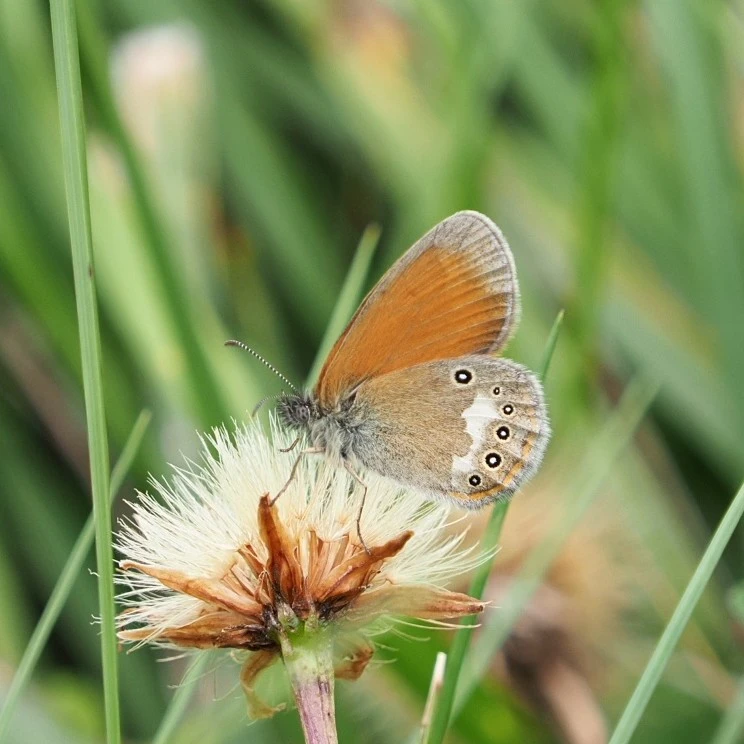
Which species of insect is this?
Coenonympha glycerion (also Coenonympha iphis)
